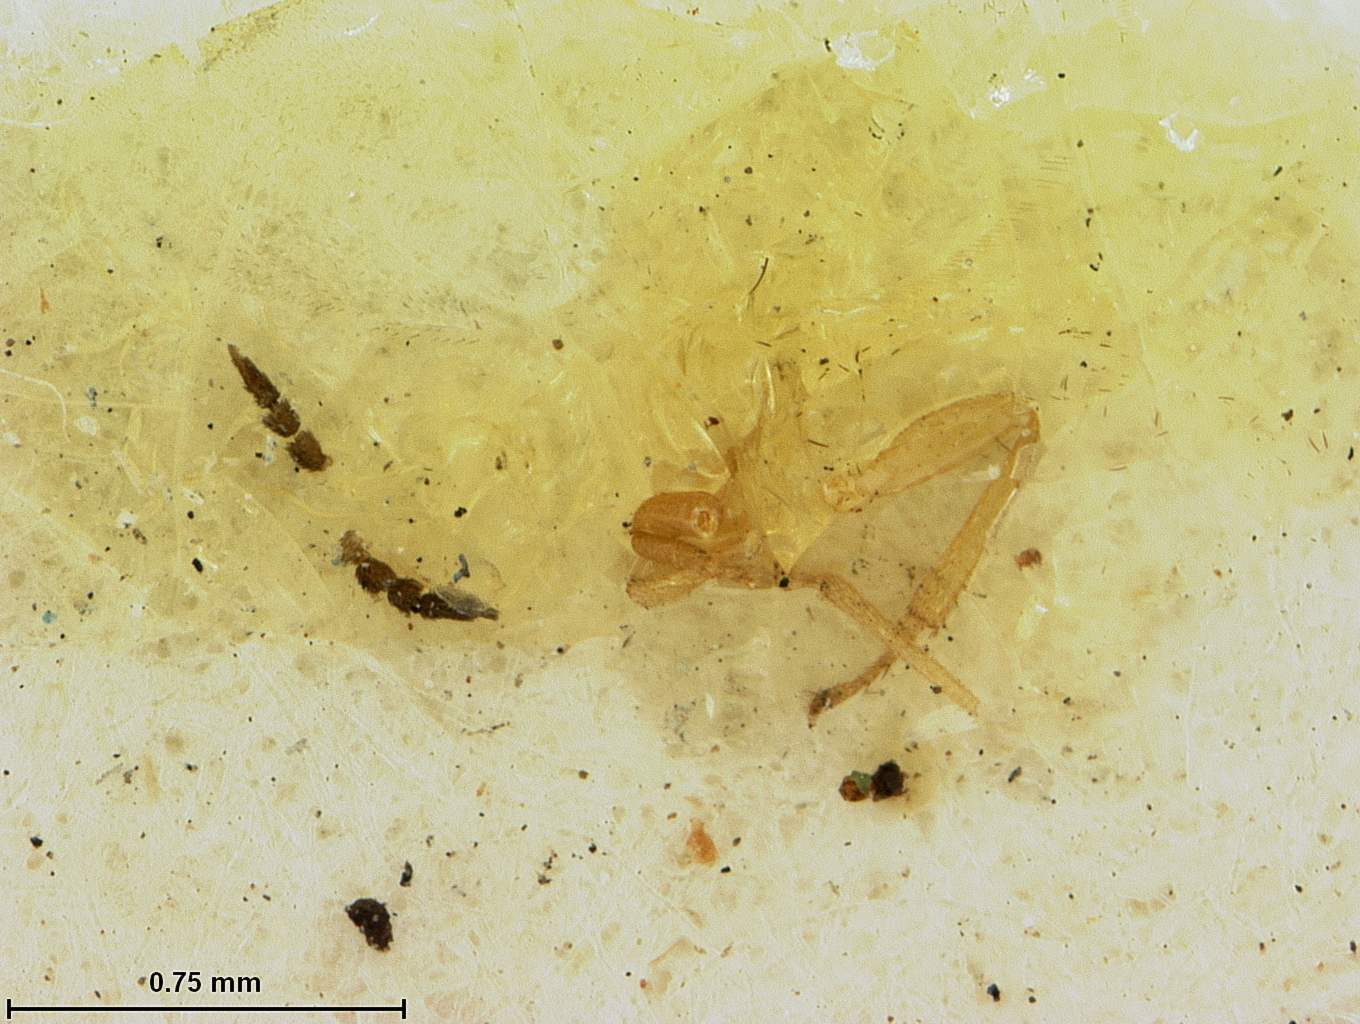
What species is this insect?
Scotolinx gallicola
